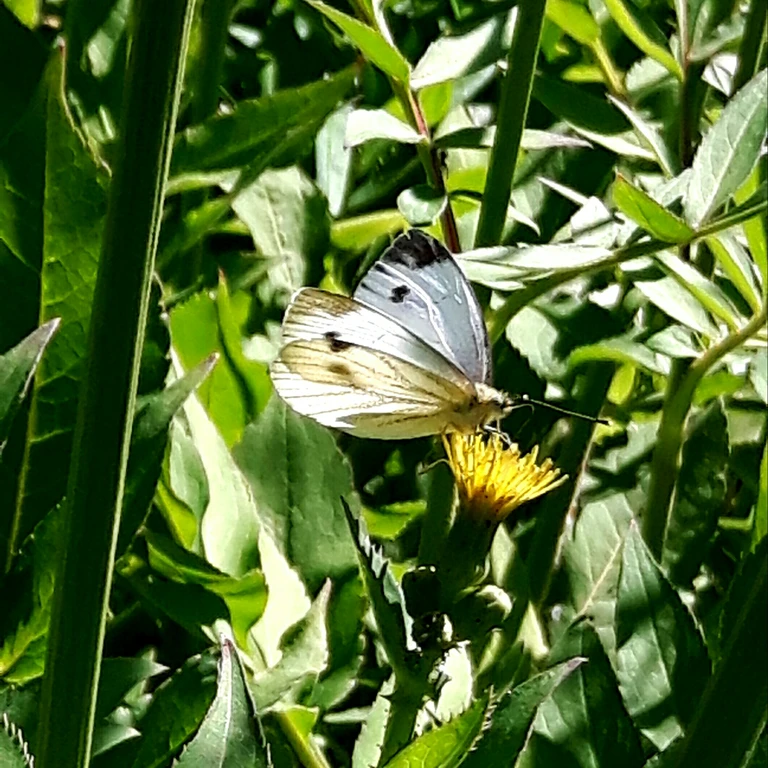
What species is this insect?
Pieris napi
